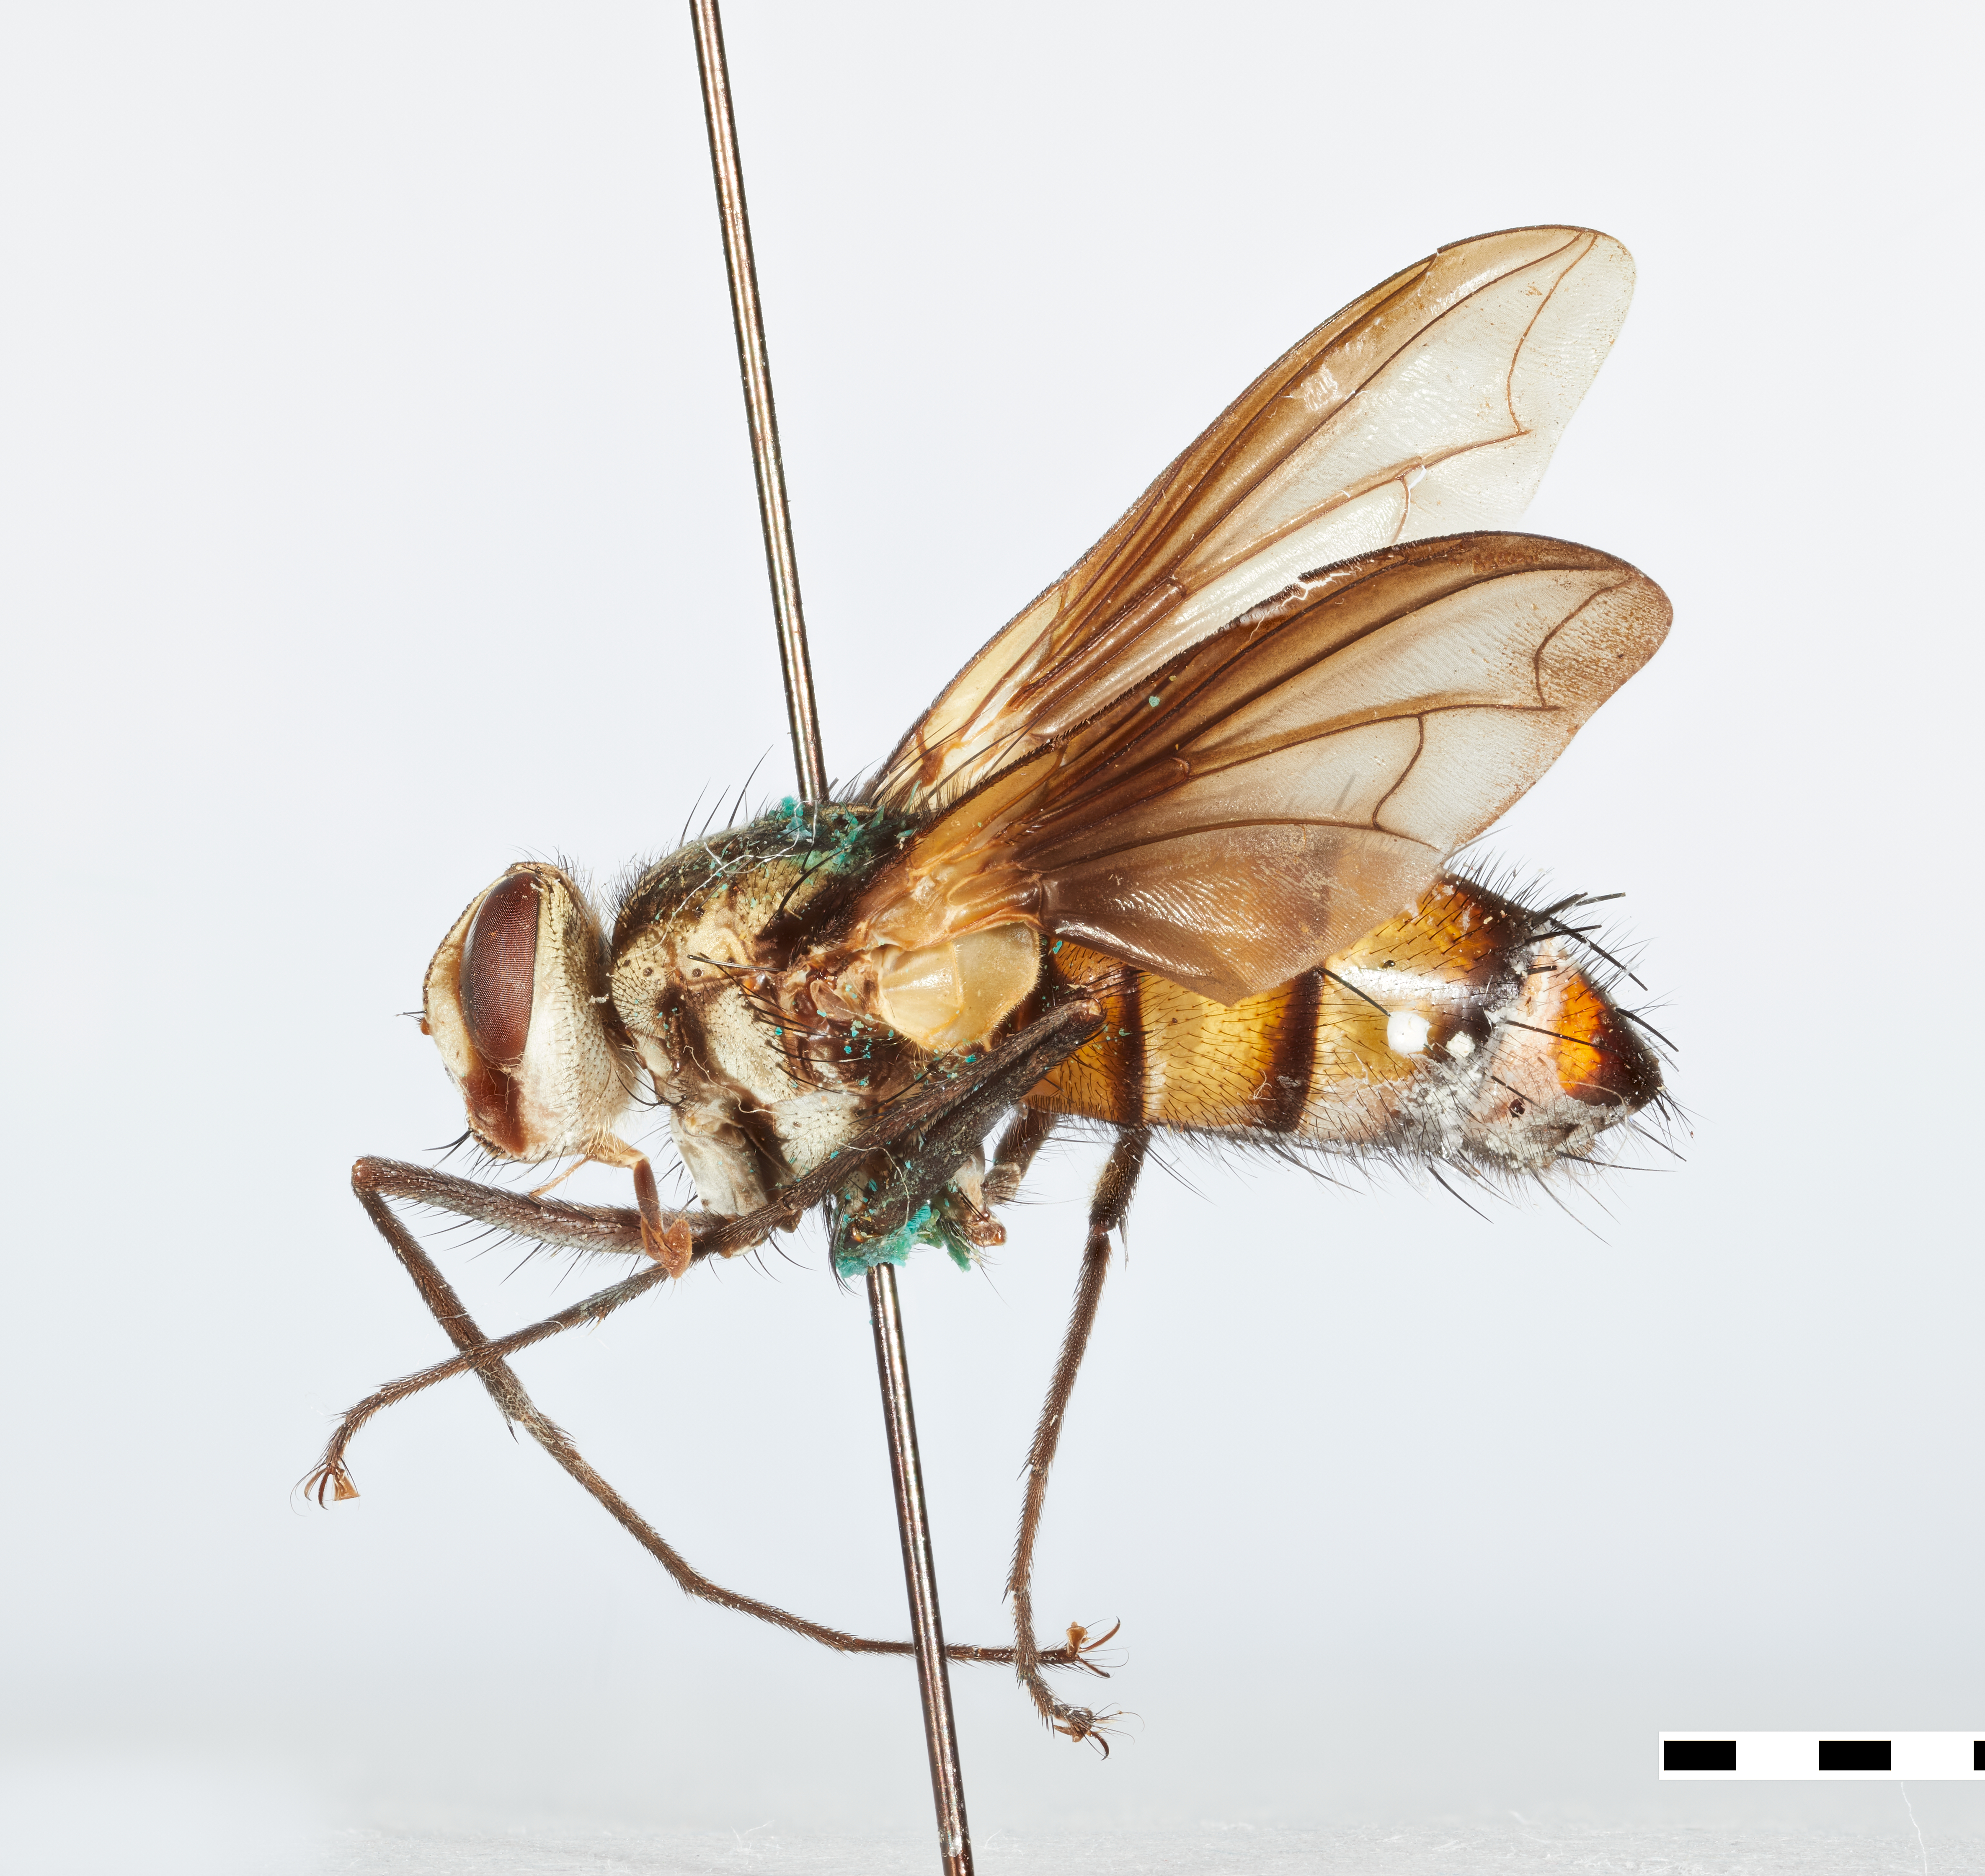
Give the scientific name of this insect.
Calotheresia bivittata
